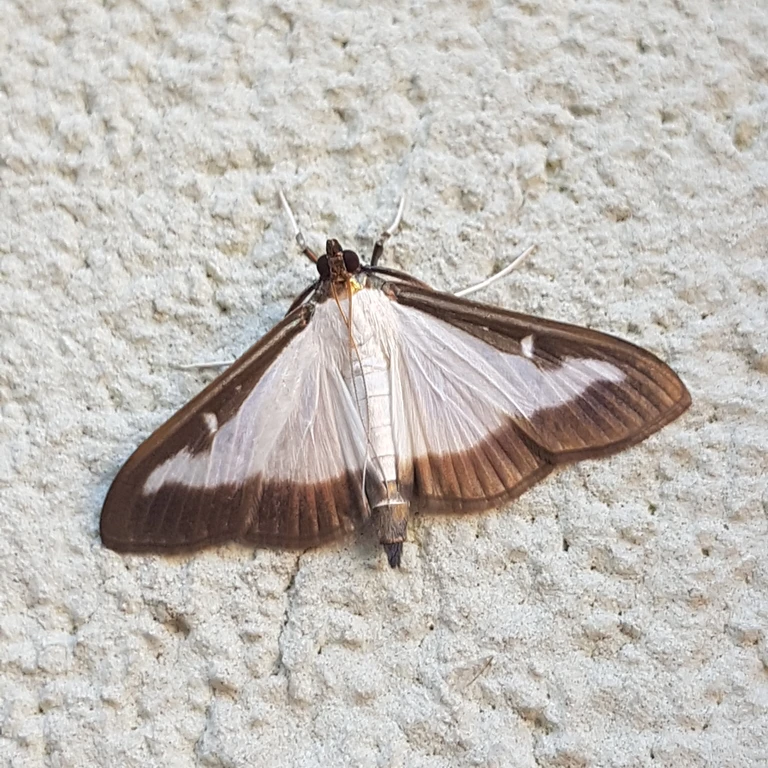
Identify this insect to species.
Cydalima perspectalis
